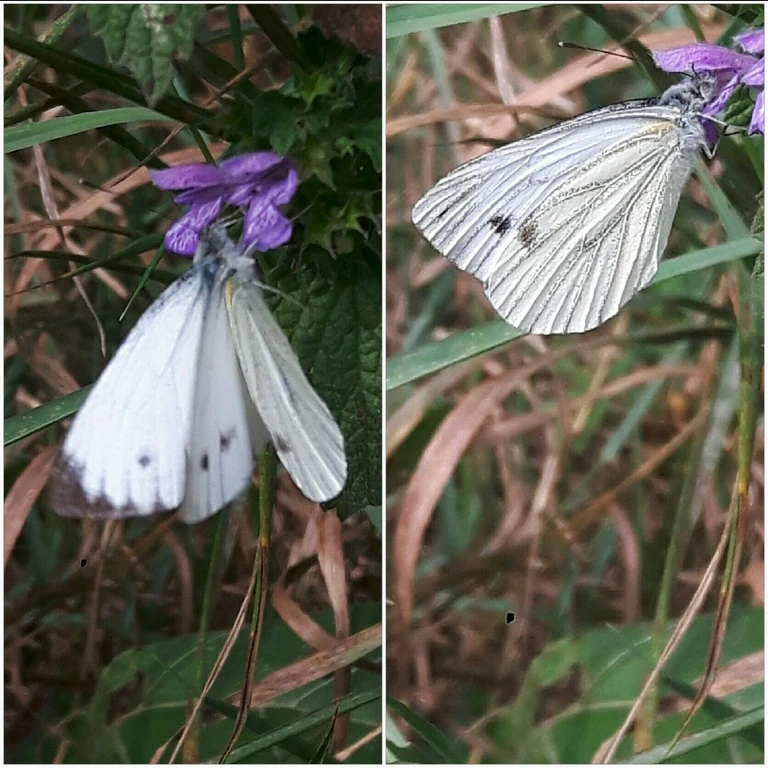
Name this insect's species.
Pieris napi
